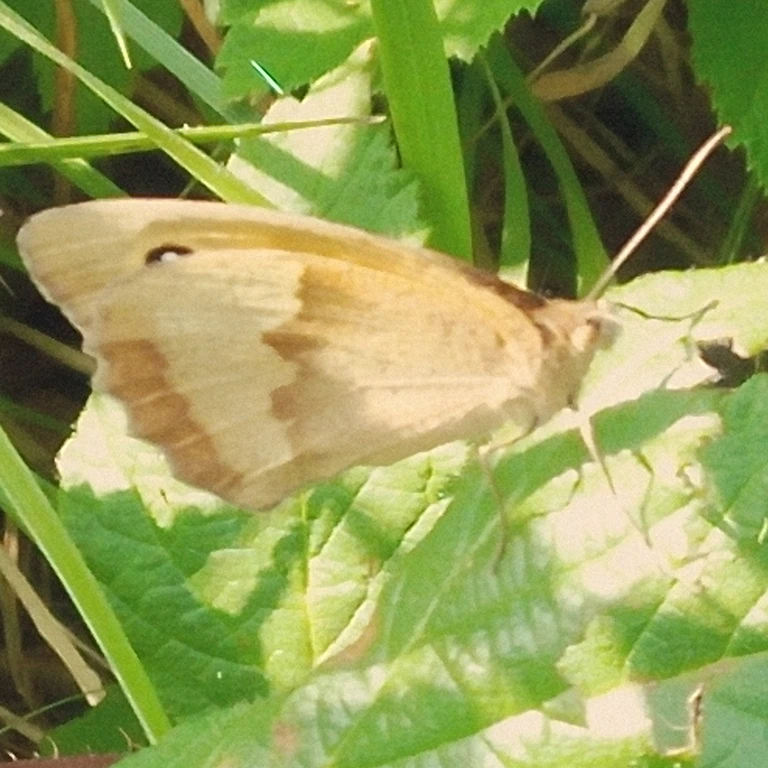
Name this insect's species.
Maniola jurtina
